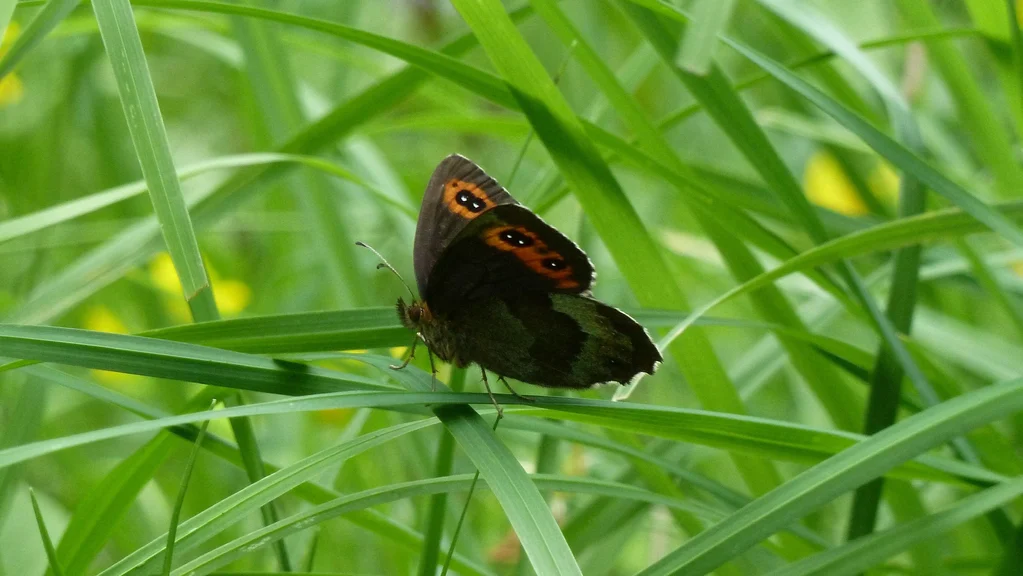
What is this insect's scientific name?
Erebia aethiops
